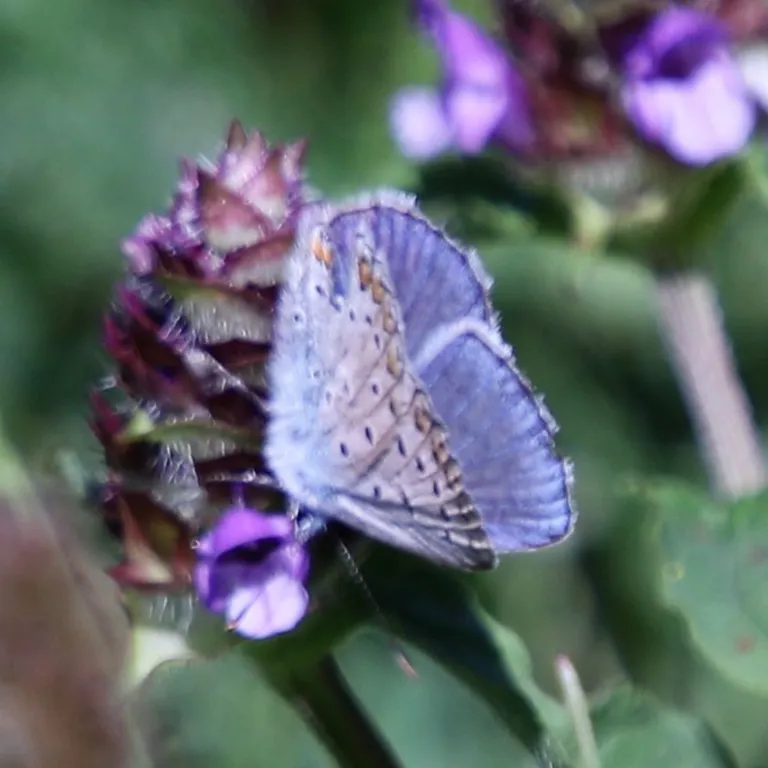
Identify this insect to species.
Polyommatus icarus
